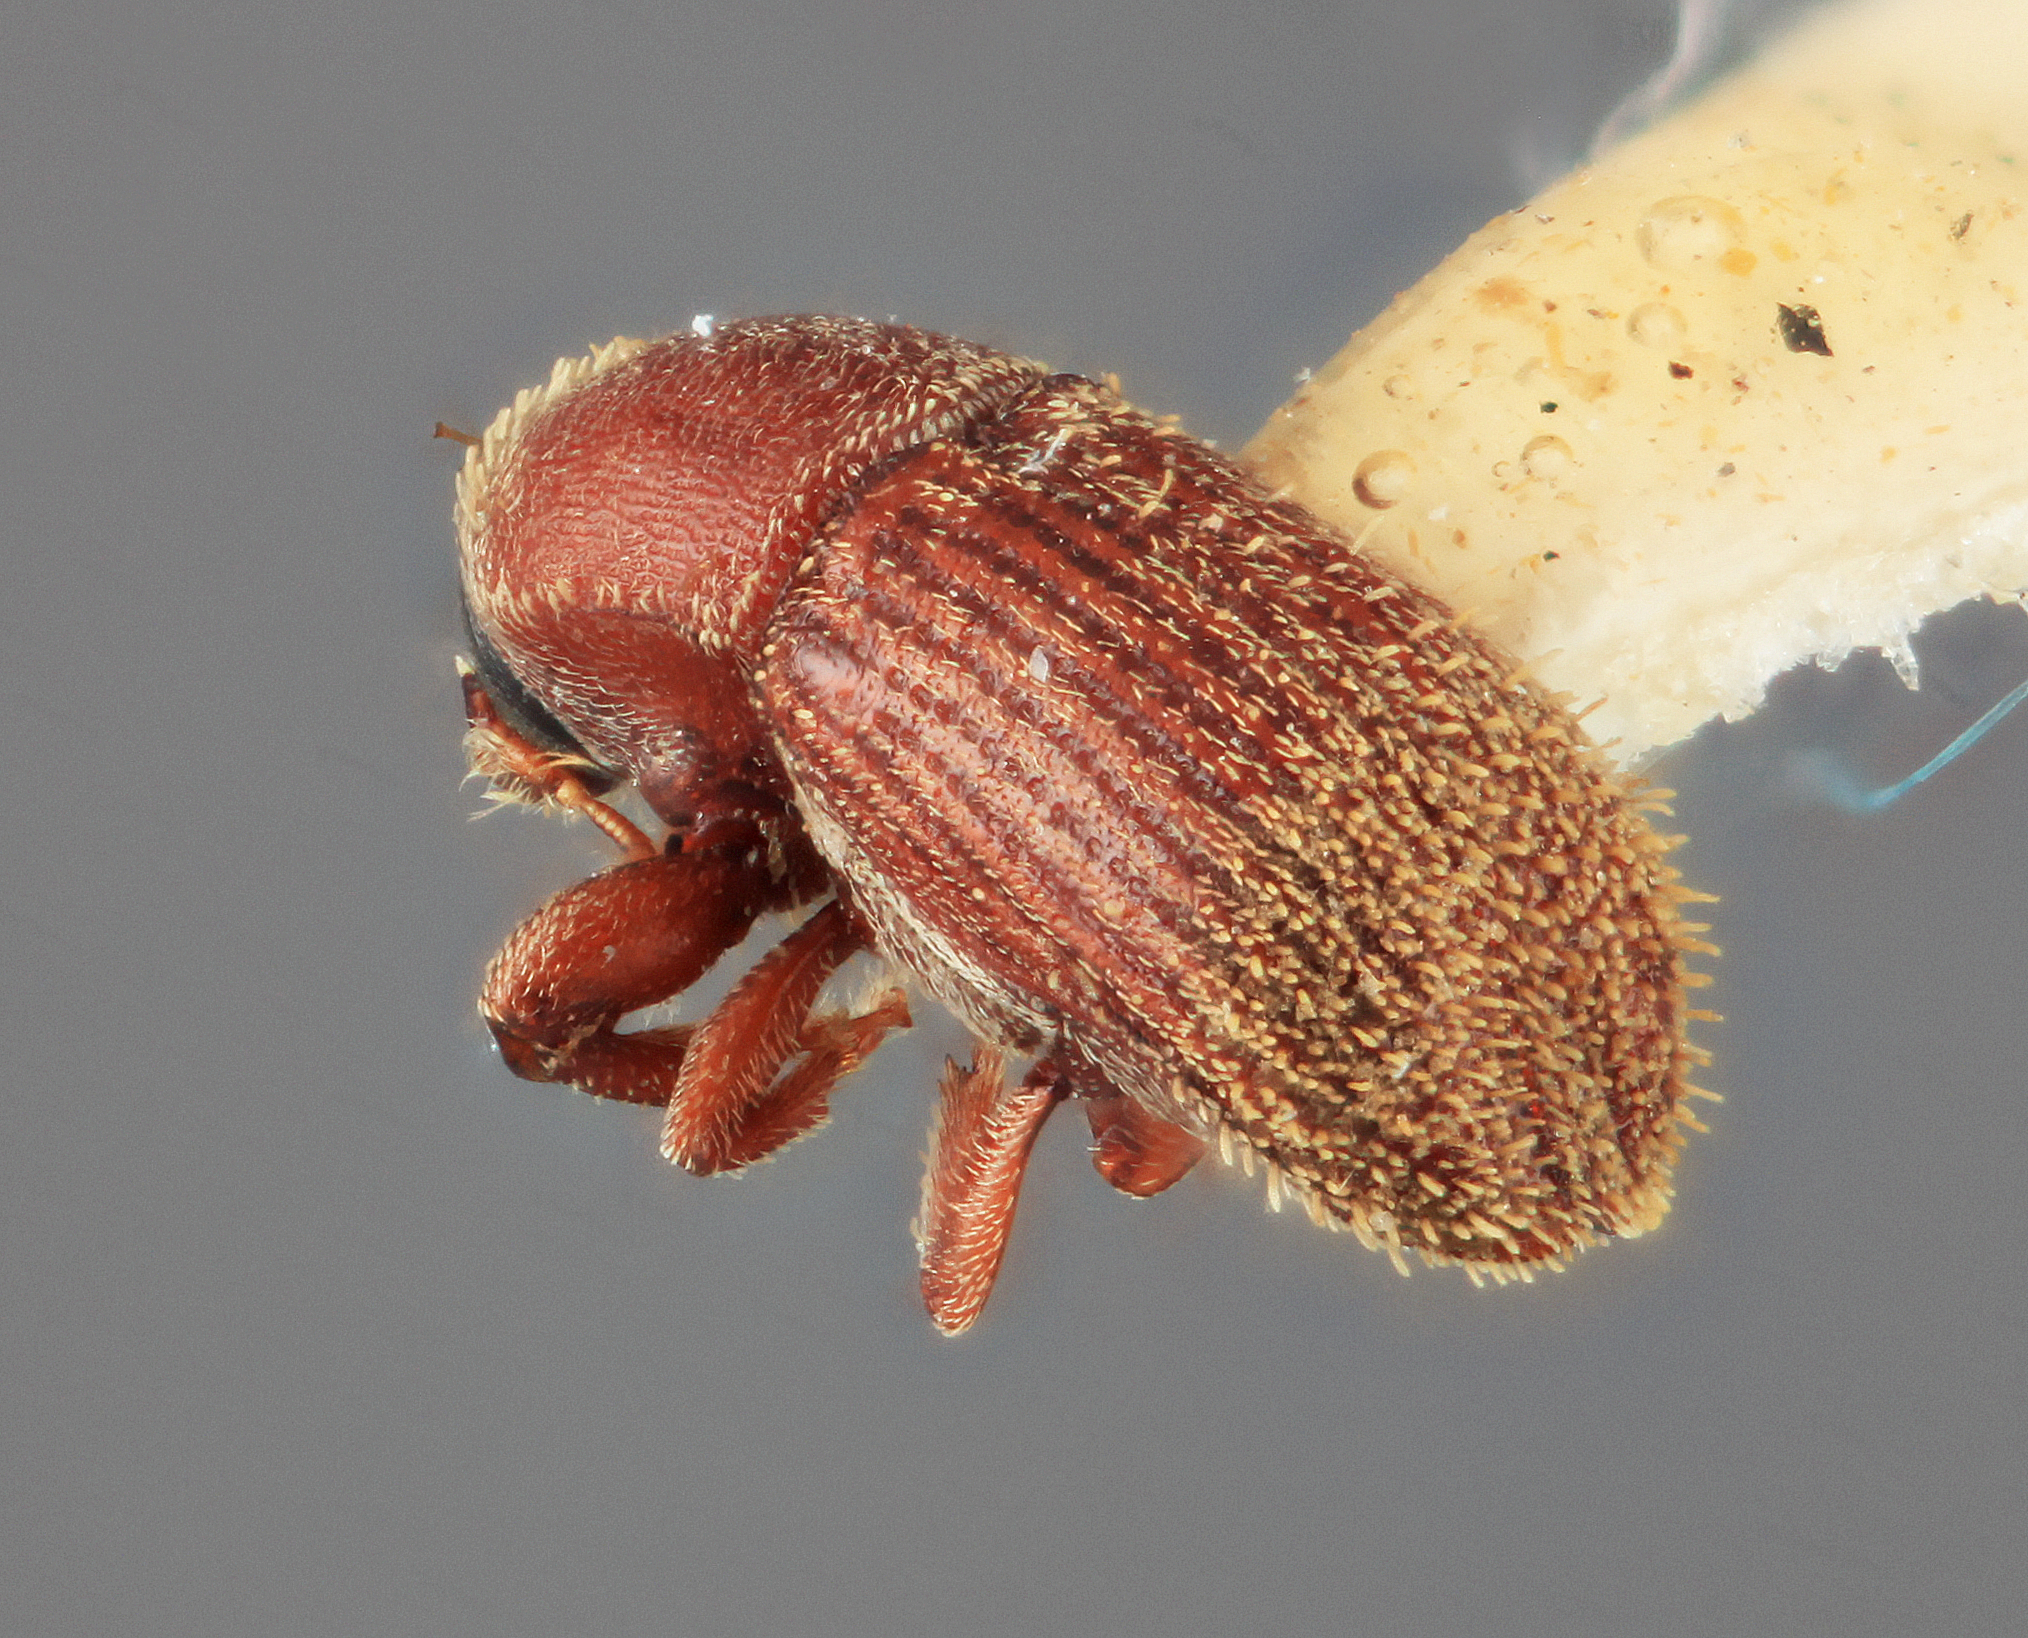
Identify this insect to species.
Cnesinus denotatus
